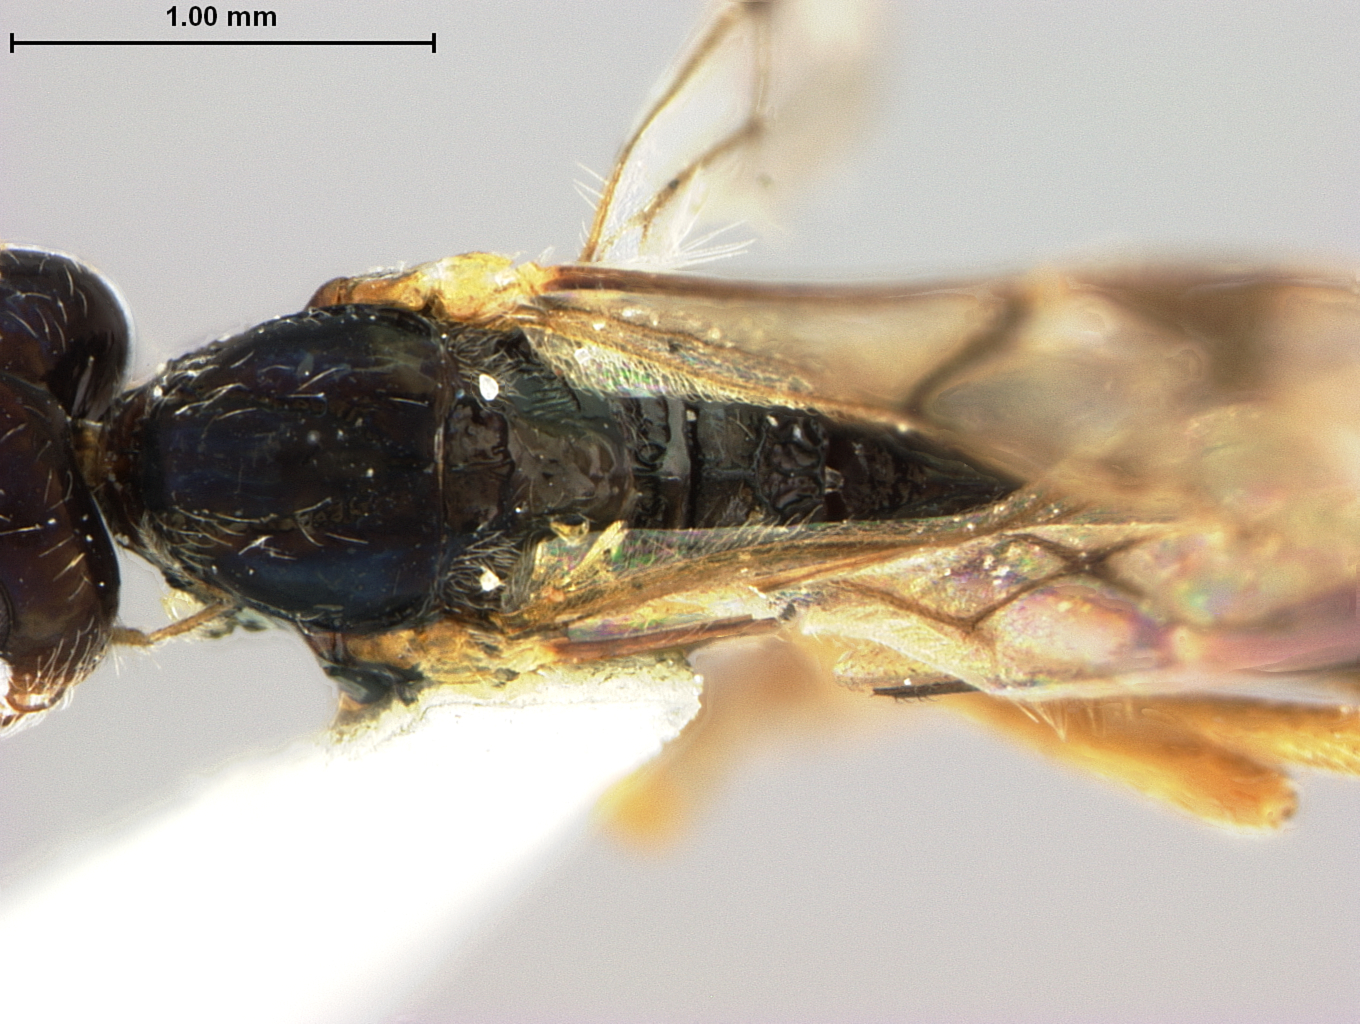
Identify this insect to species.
Phaenocarpa americana
